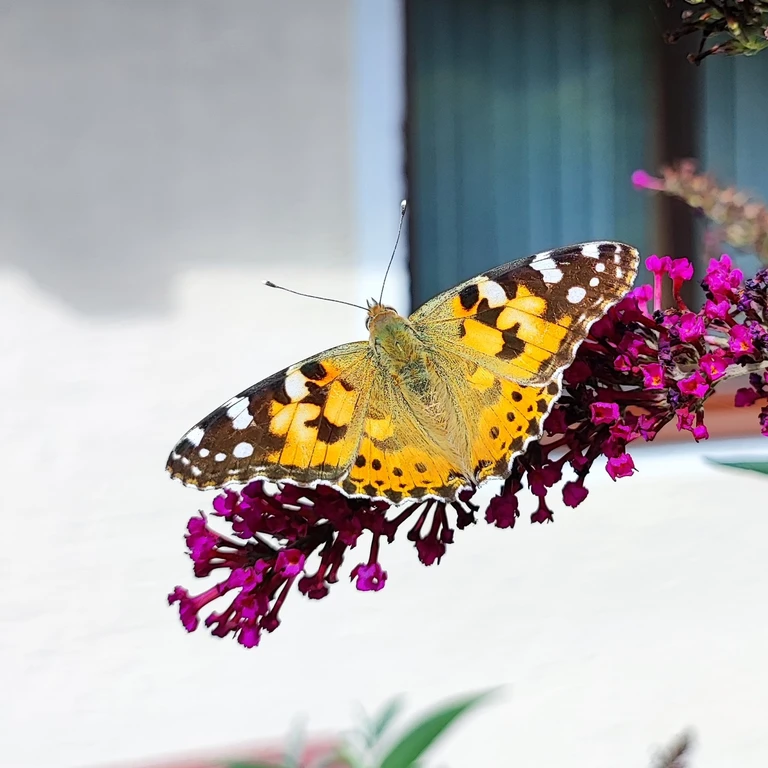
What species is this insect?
Vanessa cardui
